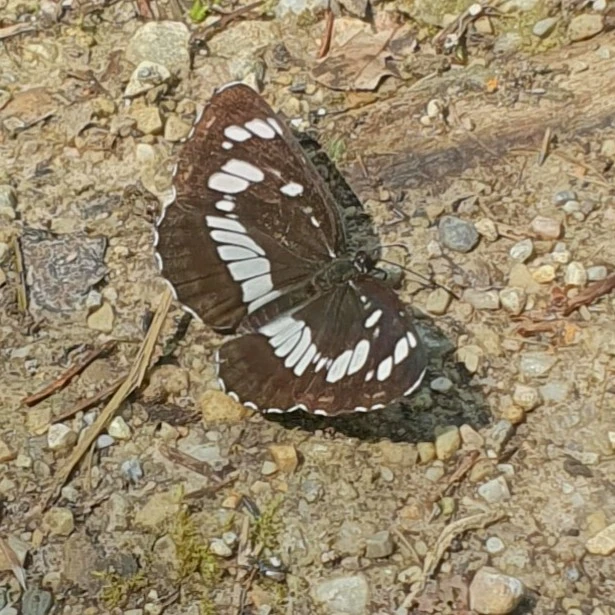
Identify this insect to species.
Neptis rivularis
